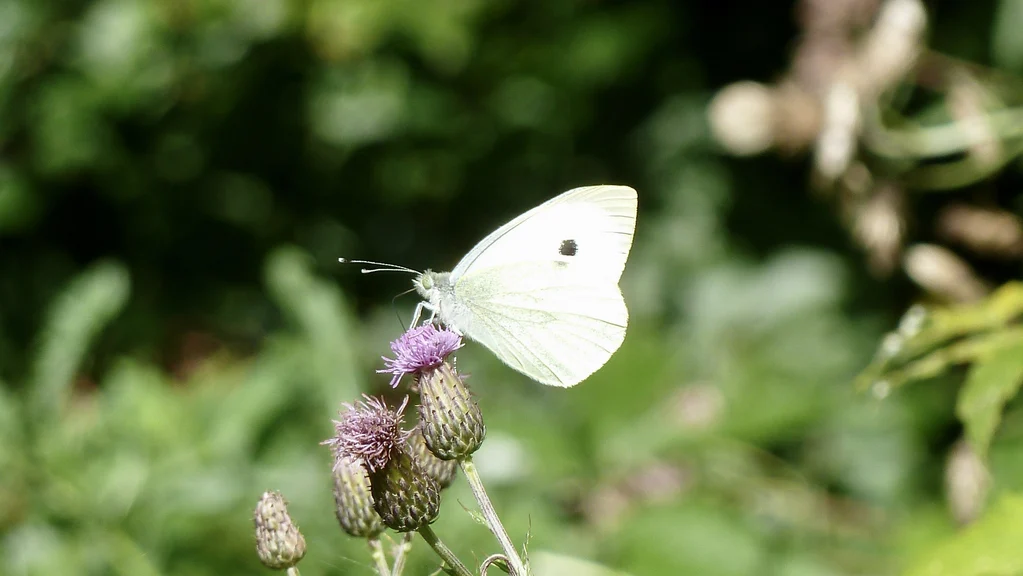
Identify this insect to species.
Pieris brassicae
